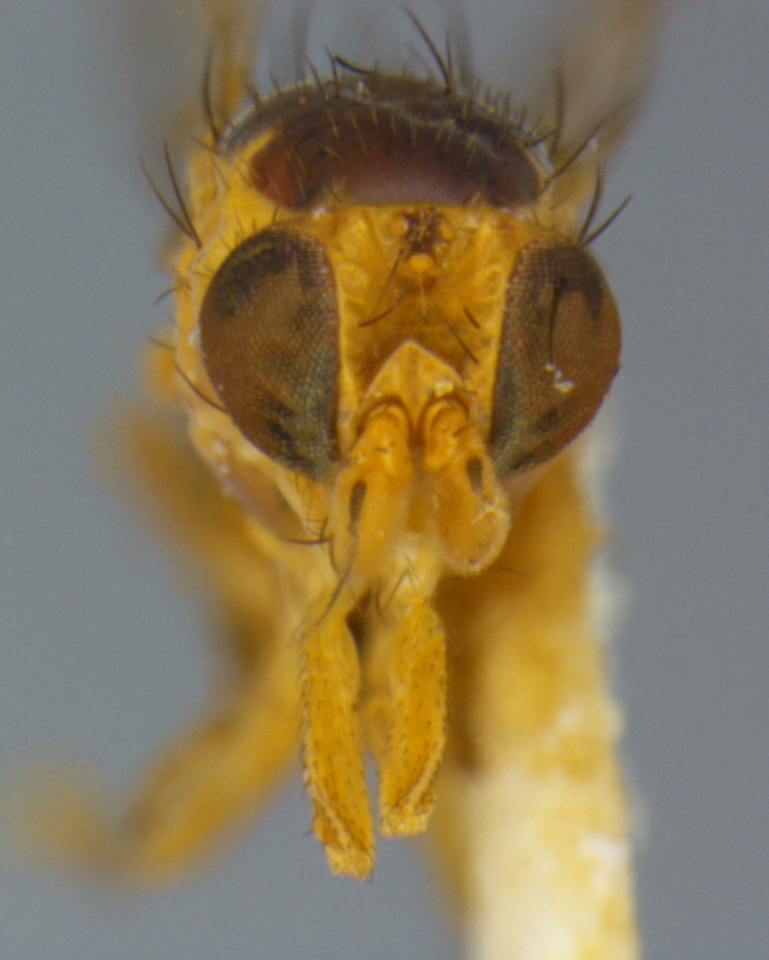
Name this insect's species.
Agromyza commelinae
